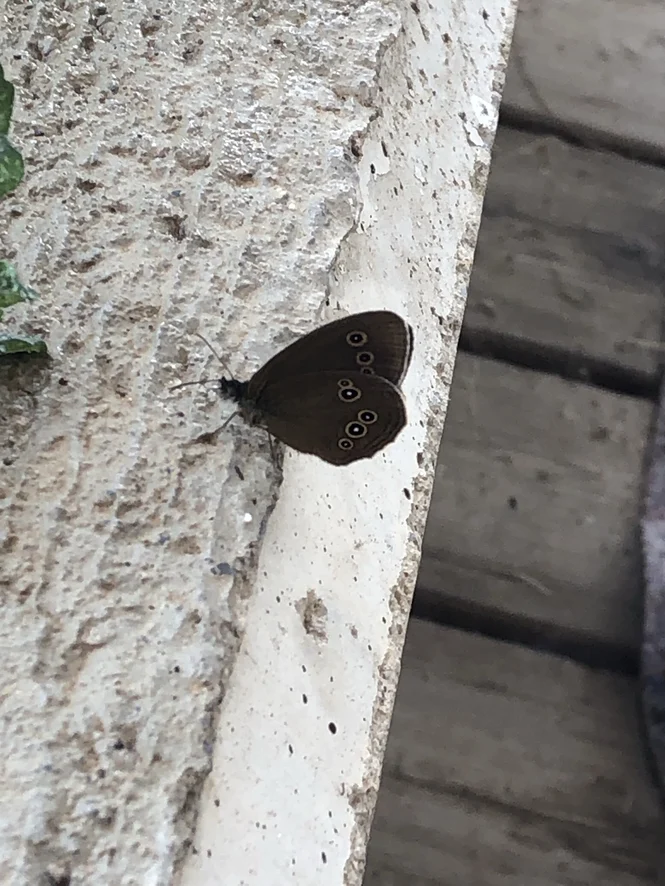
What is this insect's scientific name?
Aphantopus hyperantus
